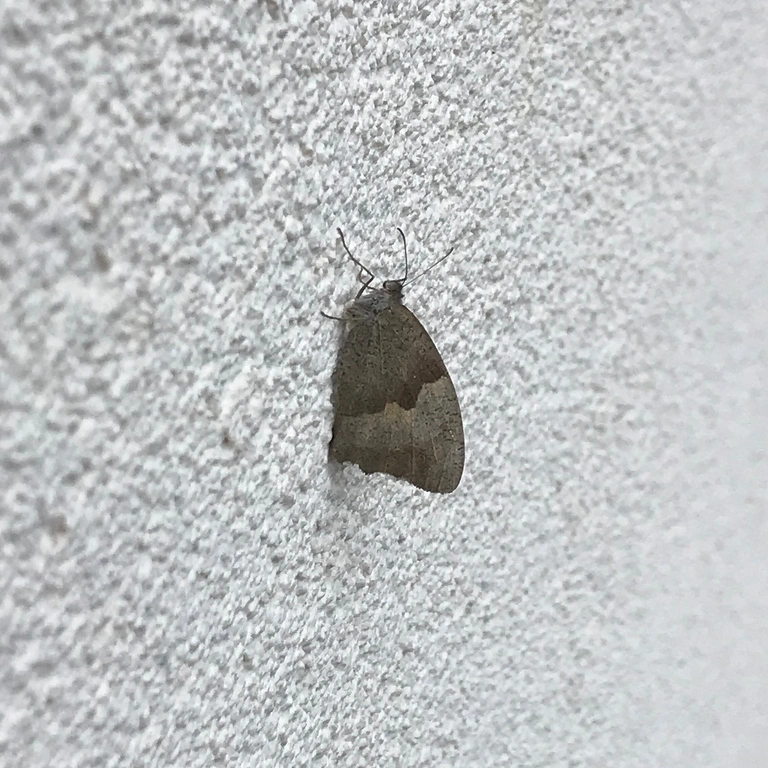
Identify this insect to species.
Maniola jurtina
